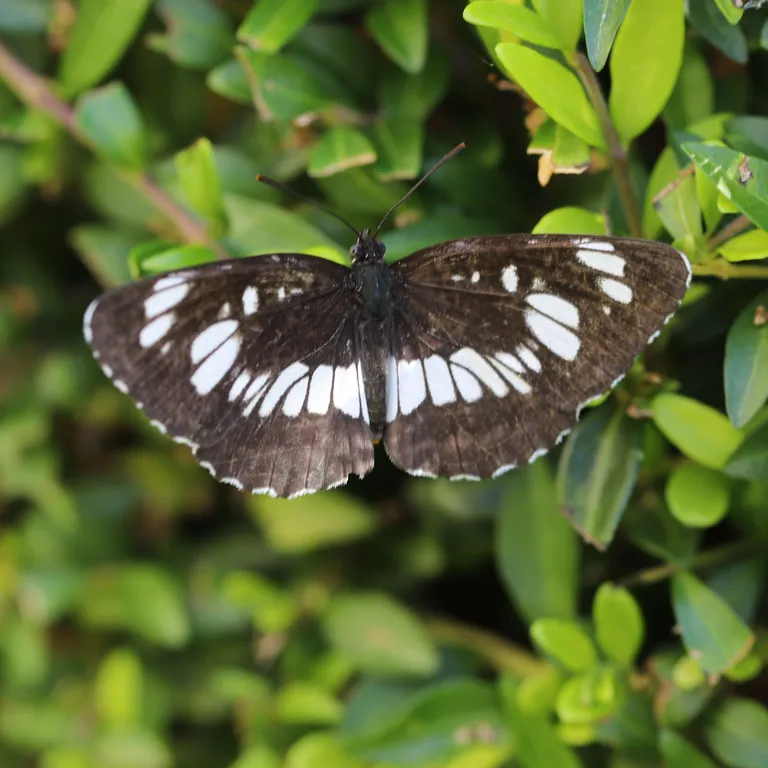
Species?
Neptis rivularis
